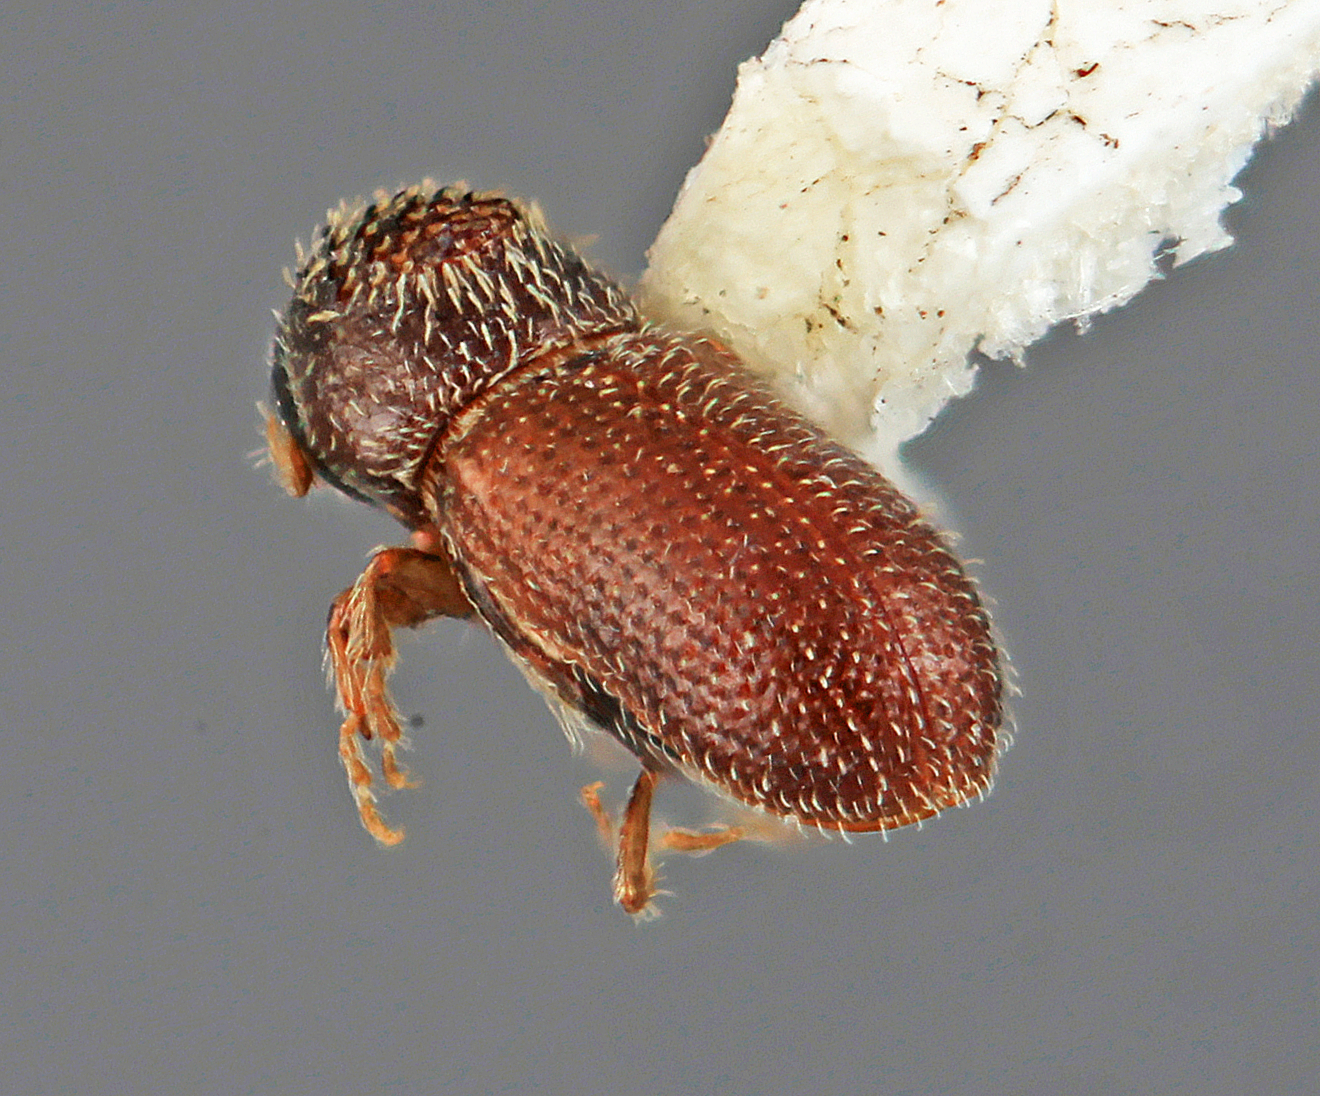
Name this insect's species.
Cryptulocleptus arbuti
